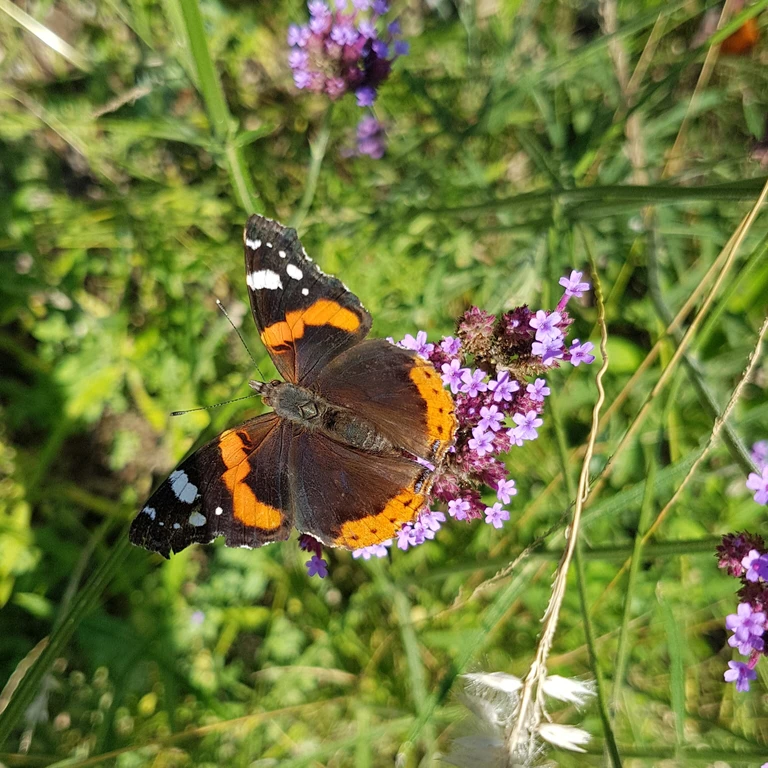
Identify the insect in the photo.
Vanessa atalanta
